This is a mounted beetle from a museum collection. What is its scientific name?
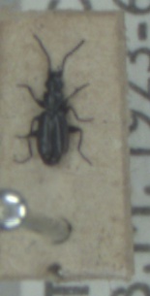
Microlestes maurus
